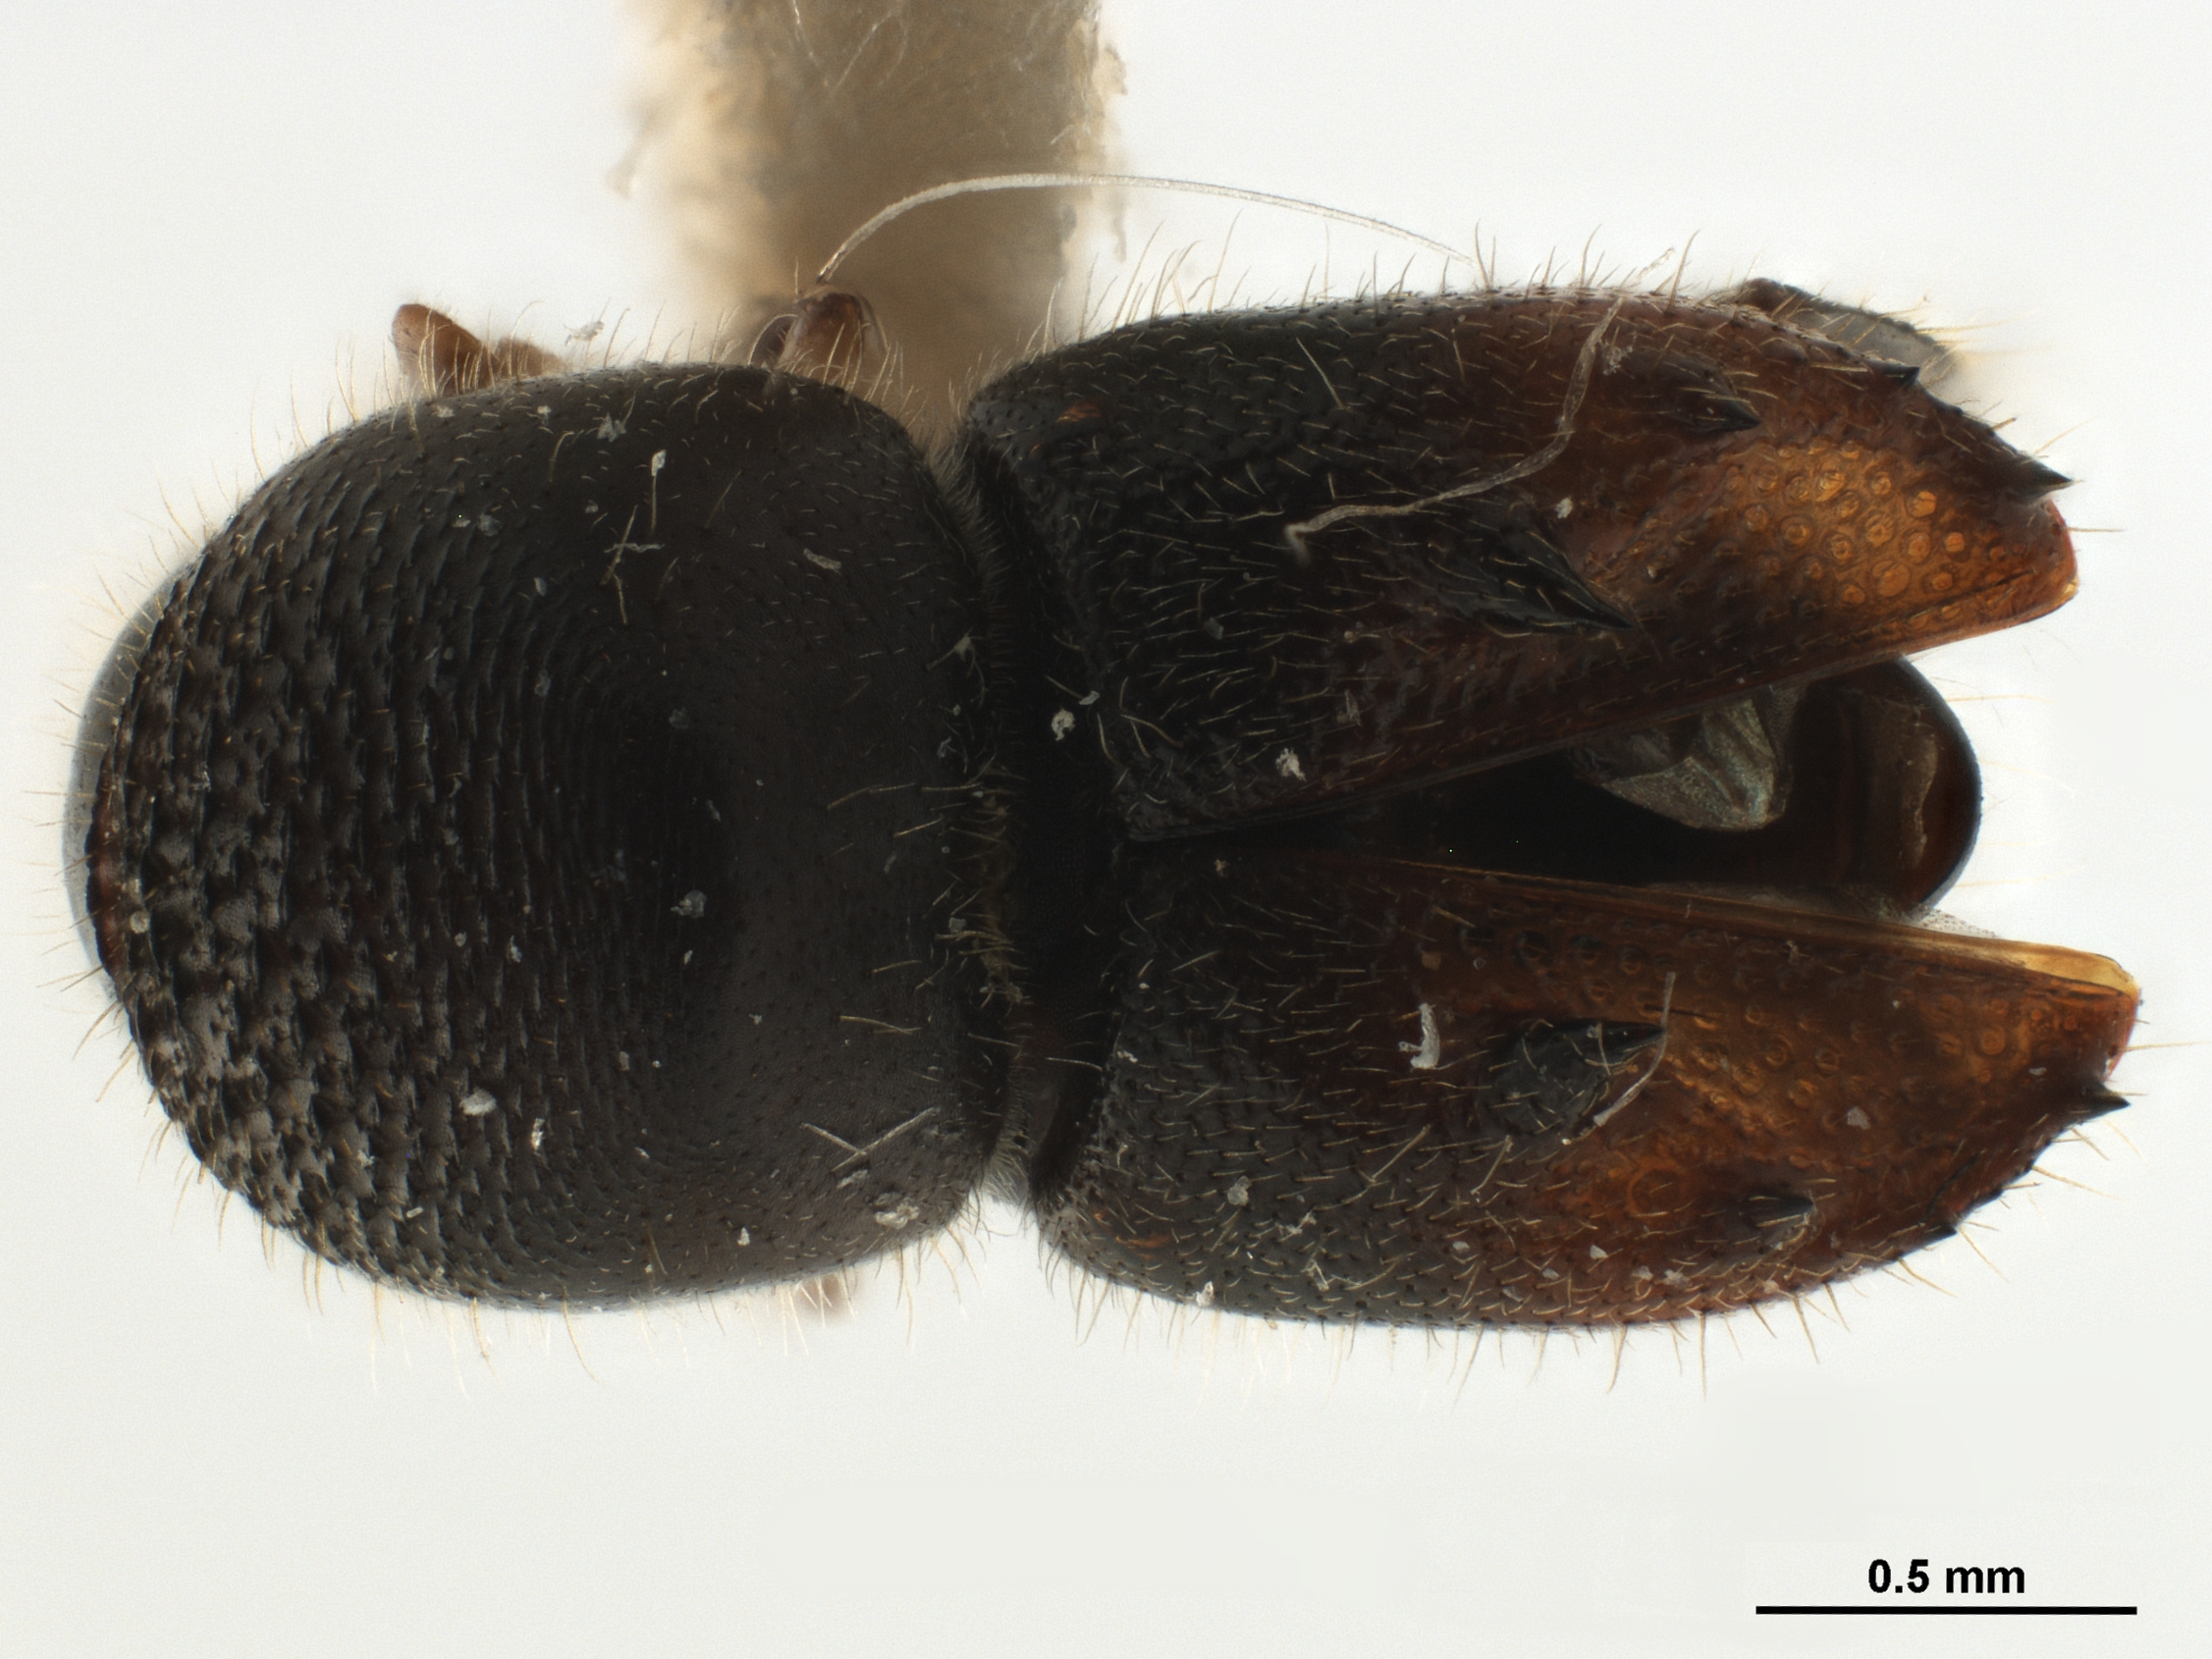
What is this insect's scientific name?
Eccoptopterus spinosus
